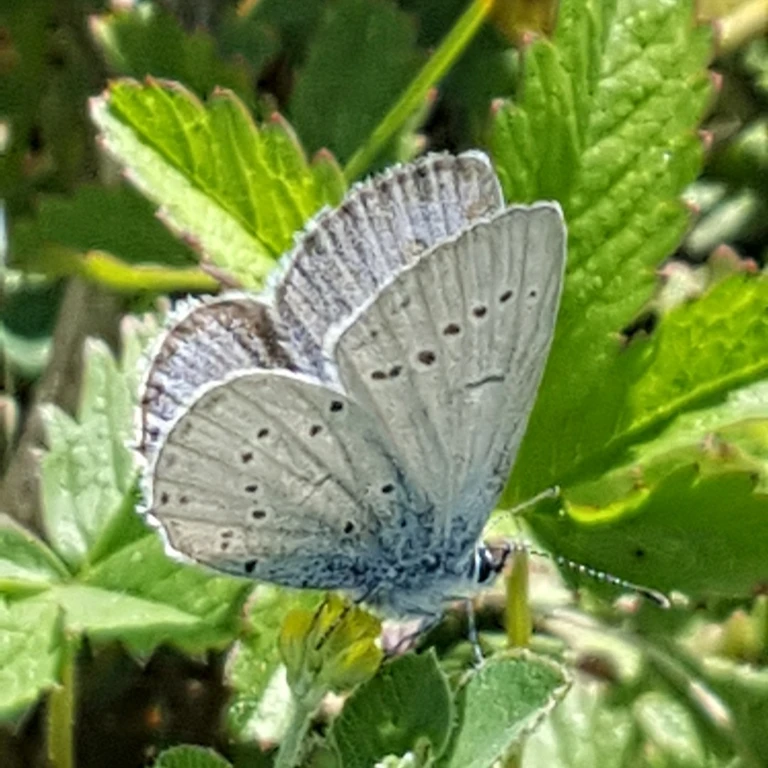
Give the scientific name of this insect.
Cupido decolorata (also Elkalyce decolorata)
